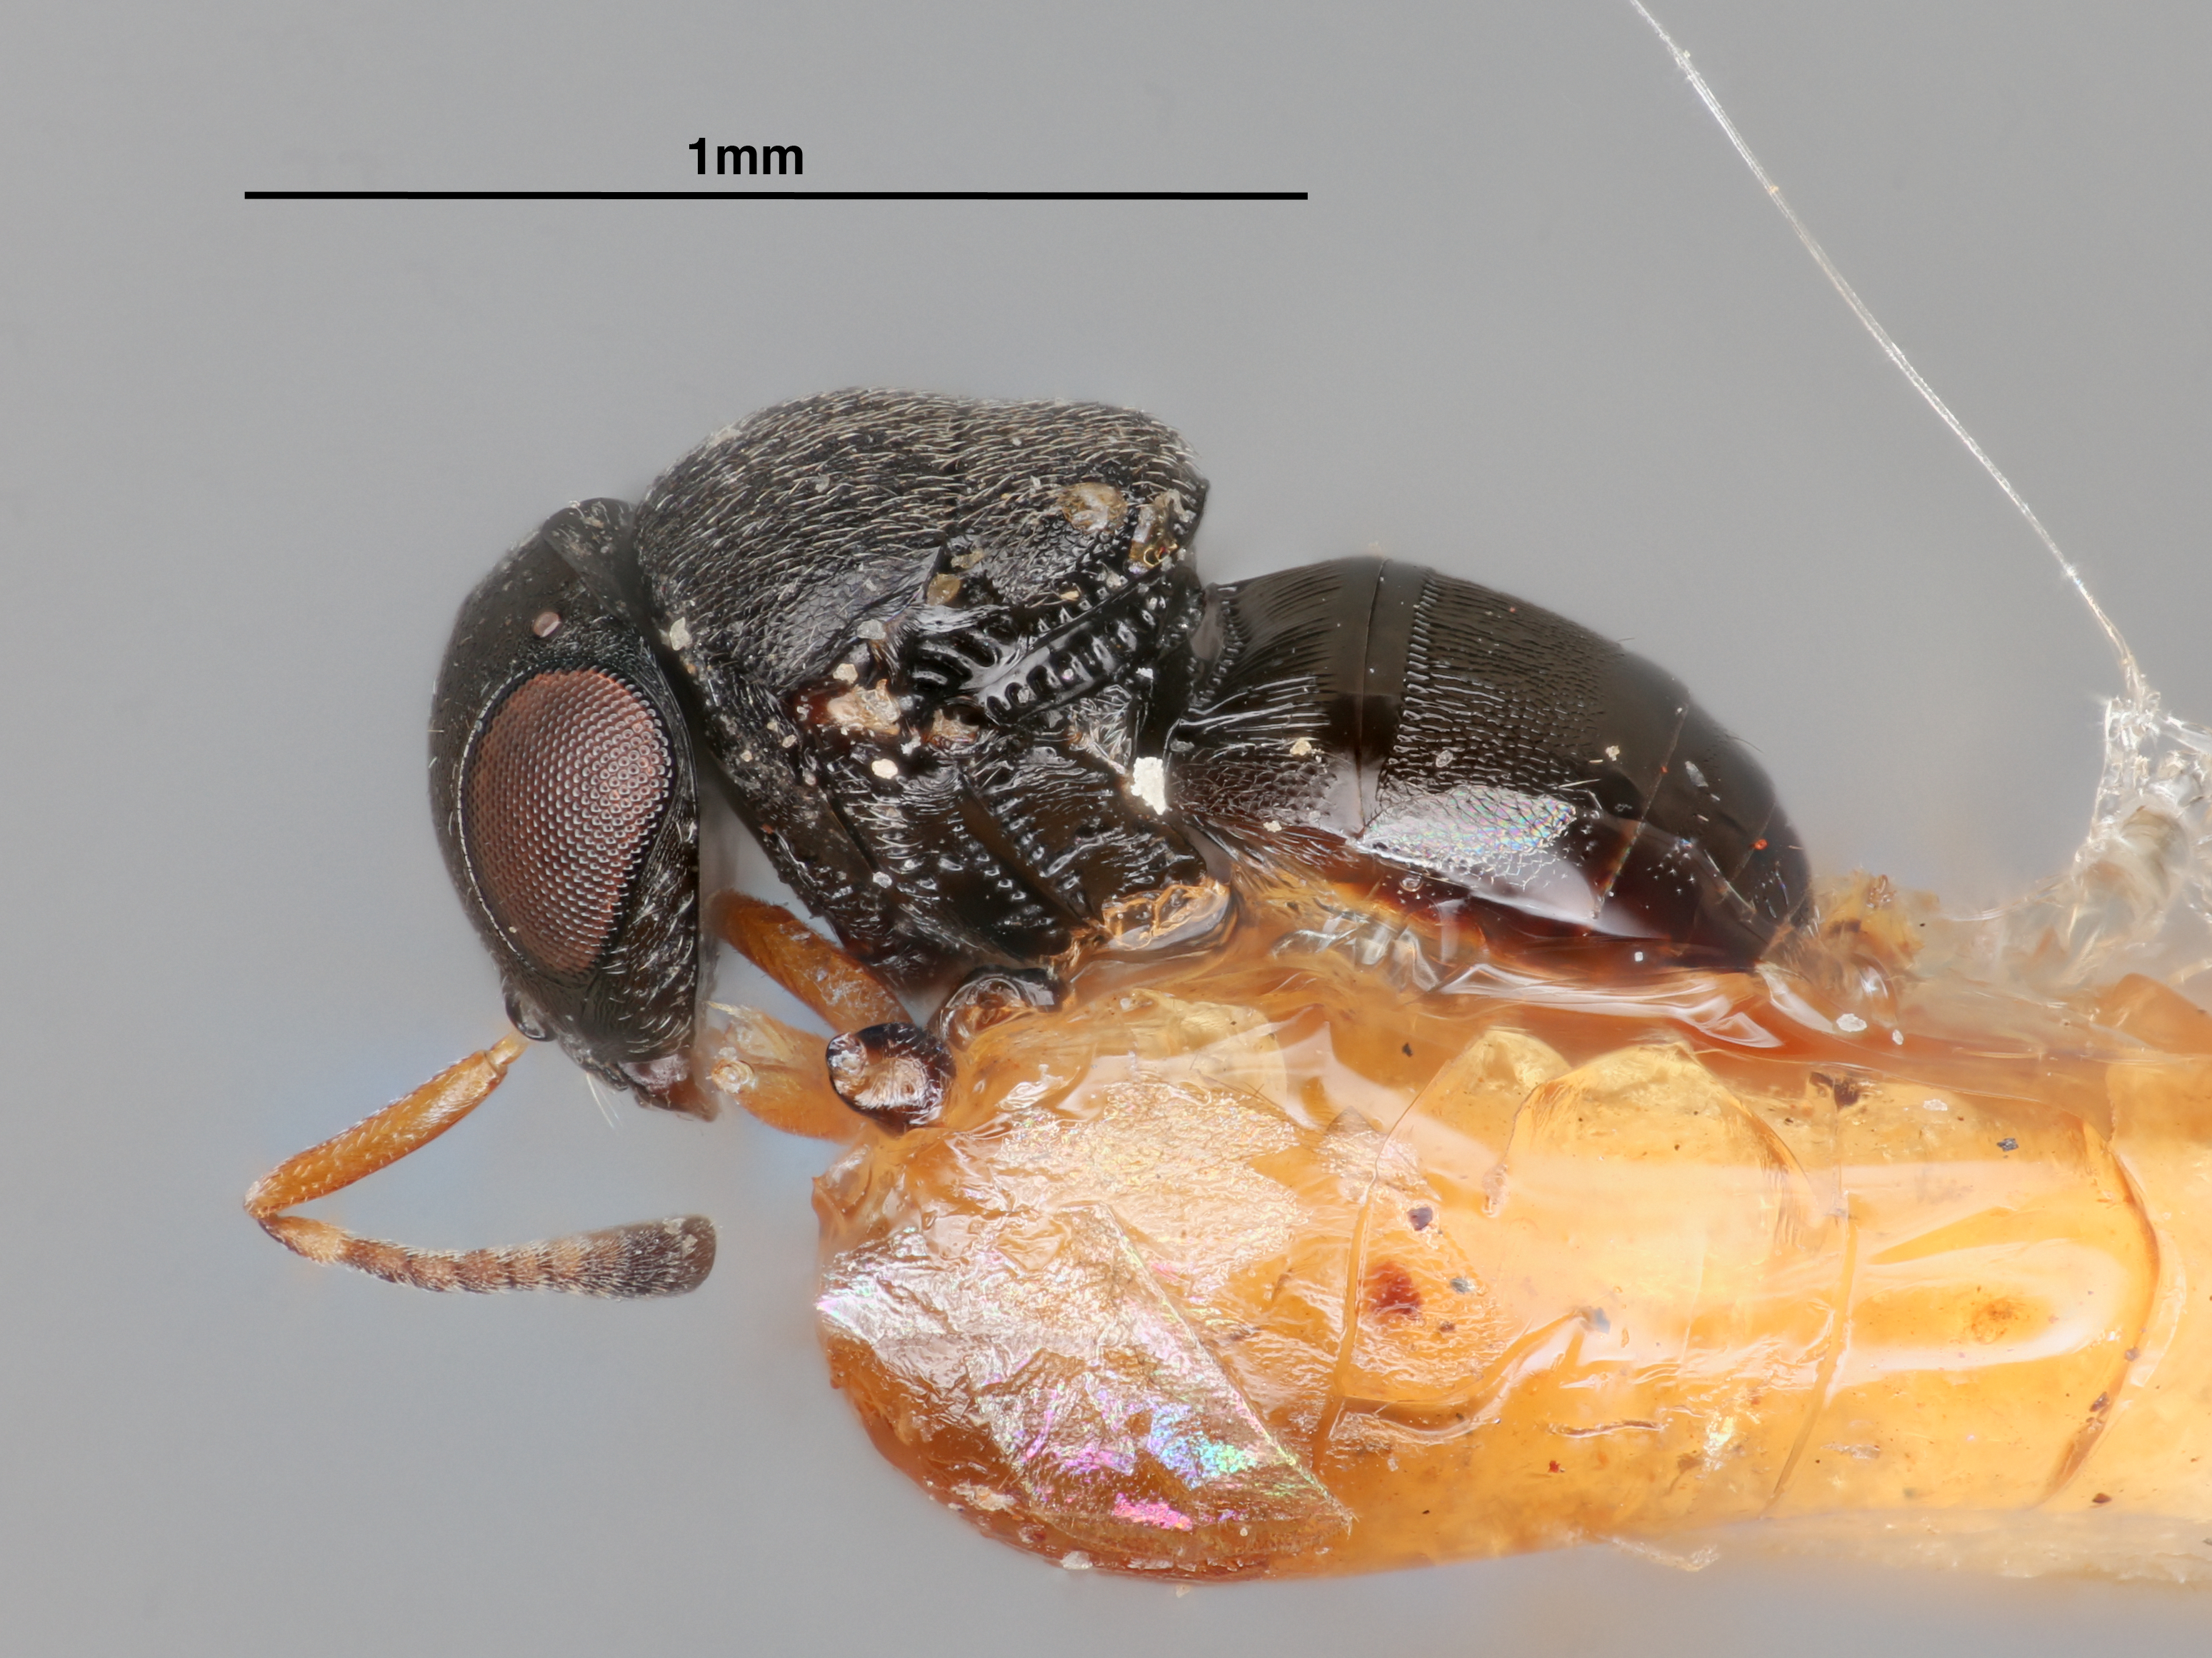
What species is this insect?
Gryon gonikopalensis
